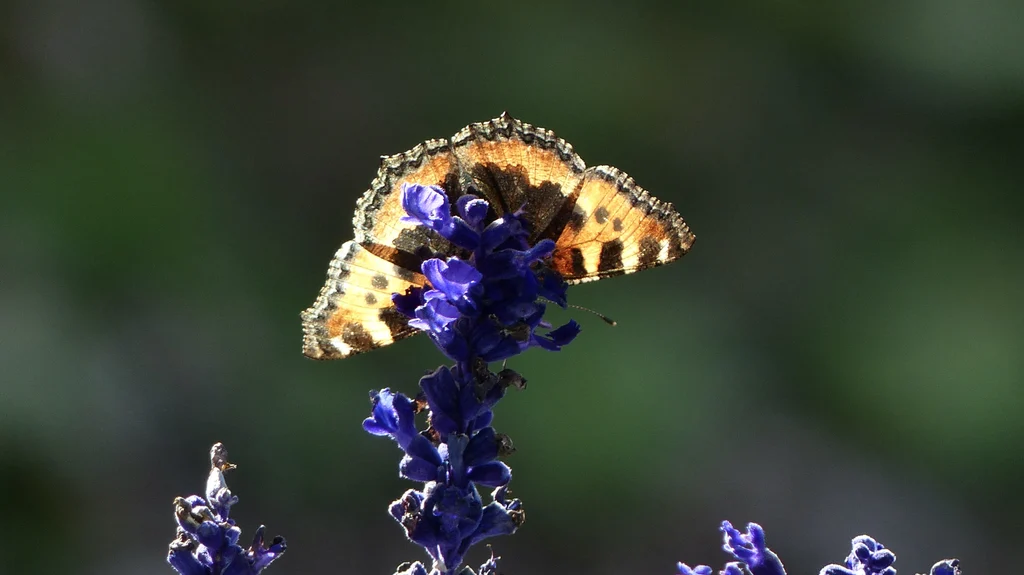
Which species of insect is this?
Aglais urticae
